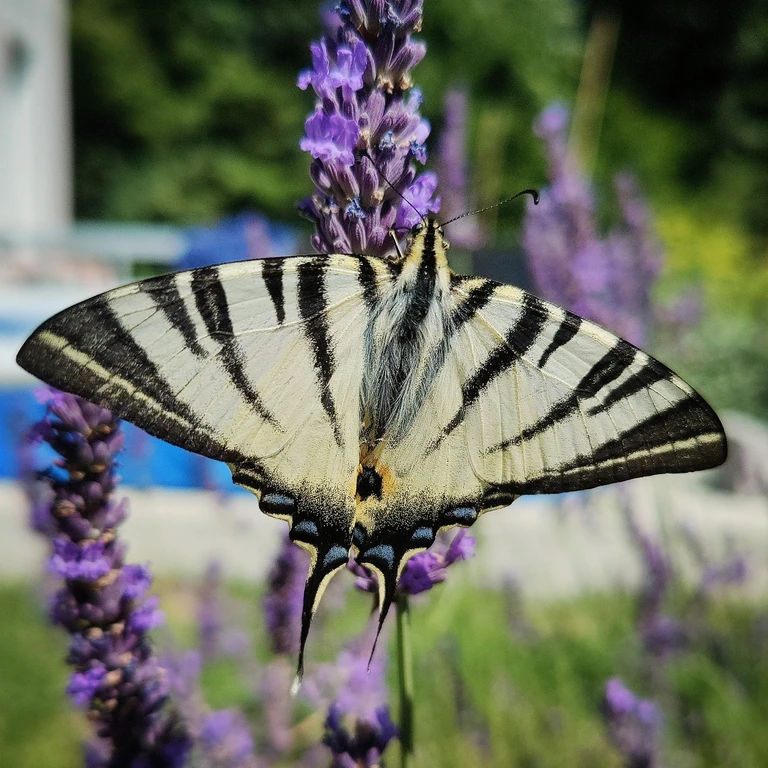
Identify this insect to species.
Iphiclides podalirius
